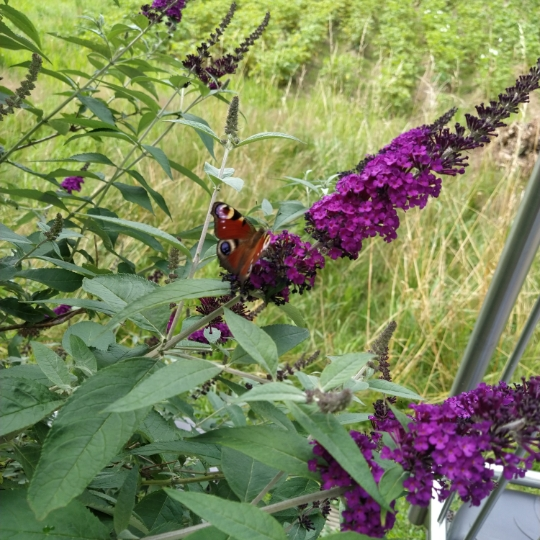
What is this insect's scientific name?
Aglais io
